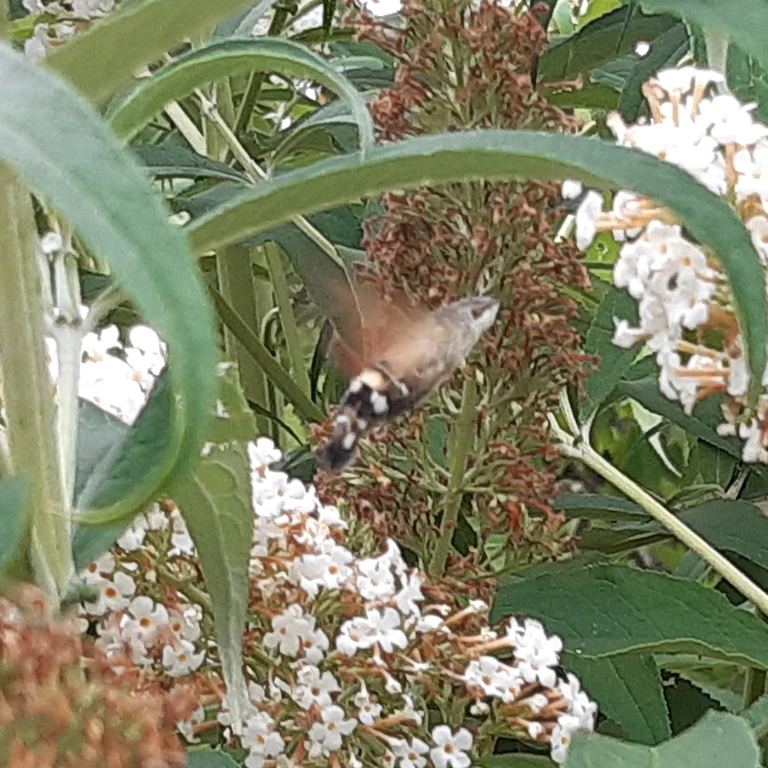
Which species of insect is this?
Macroglossum stellatarum
